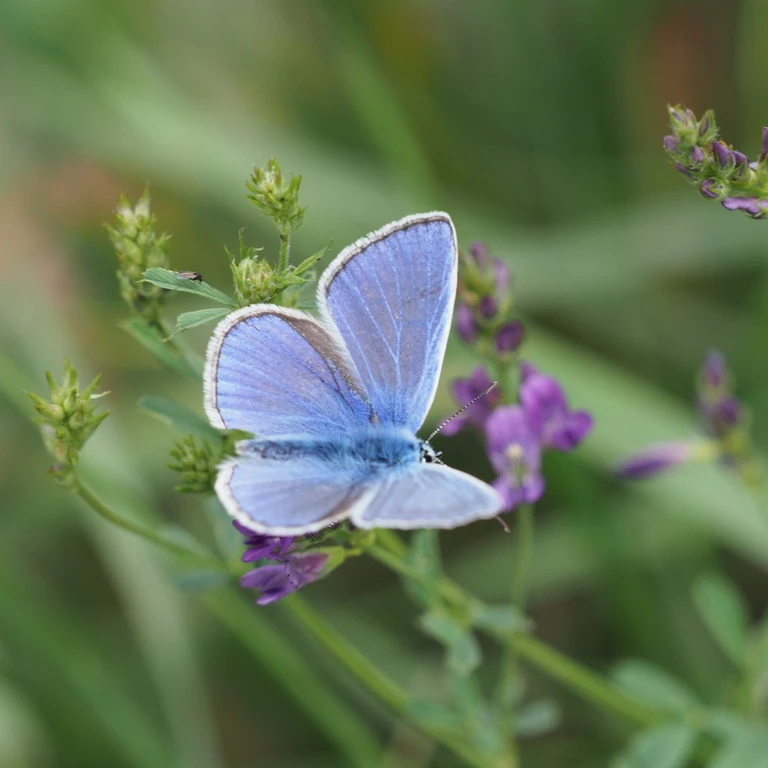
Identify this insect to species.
Polyommatus icarus
